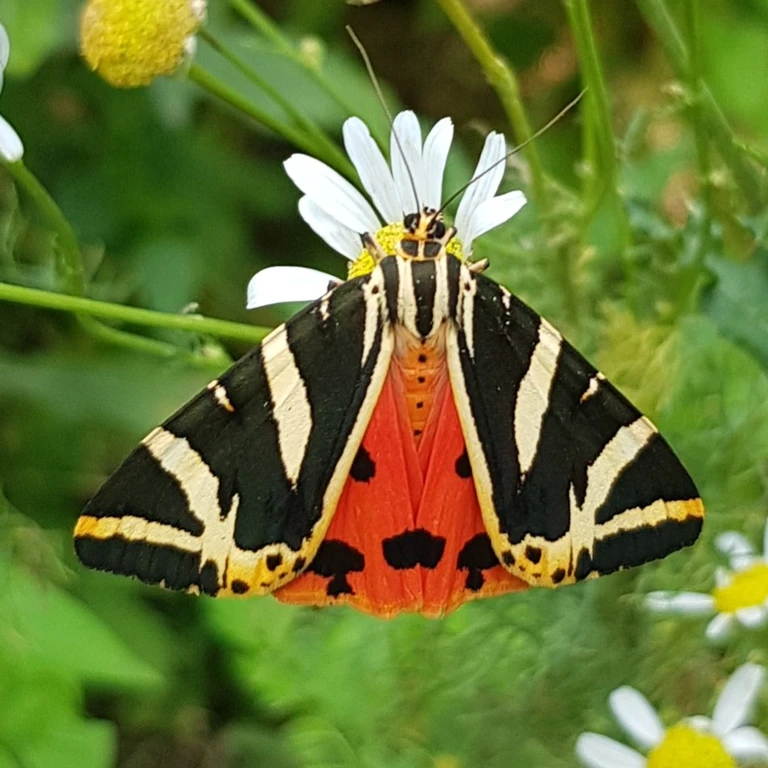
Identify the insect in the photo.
Euplagia quadripunctaria
